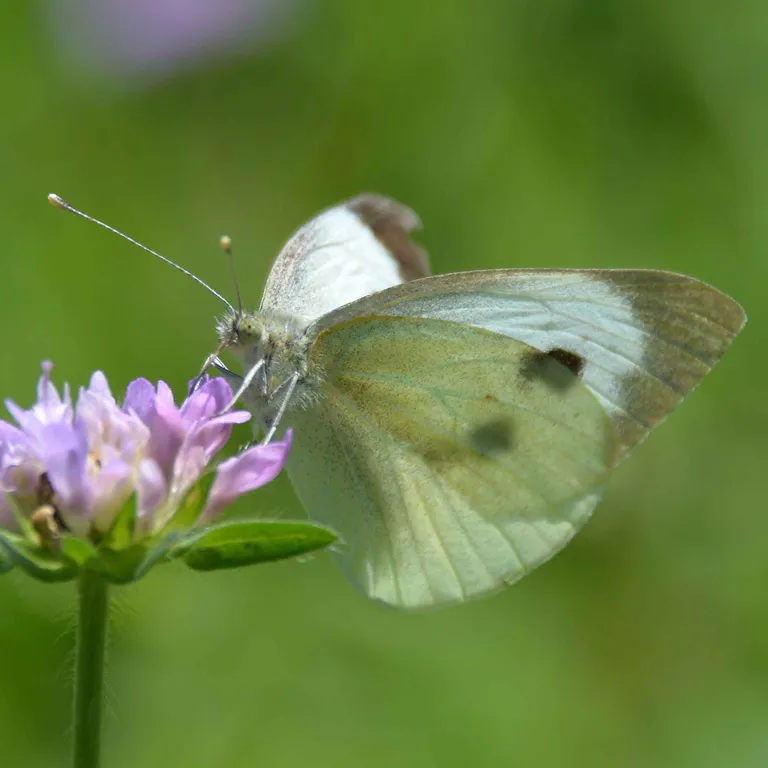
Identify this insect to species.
Pieris brassicae
